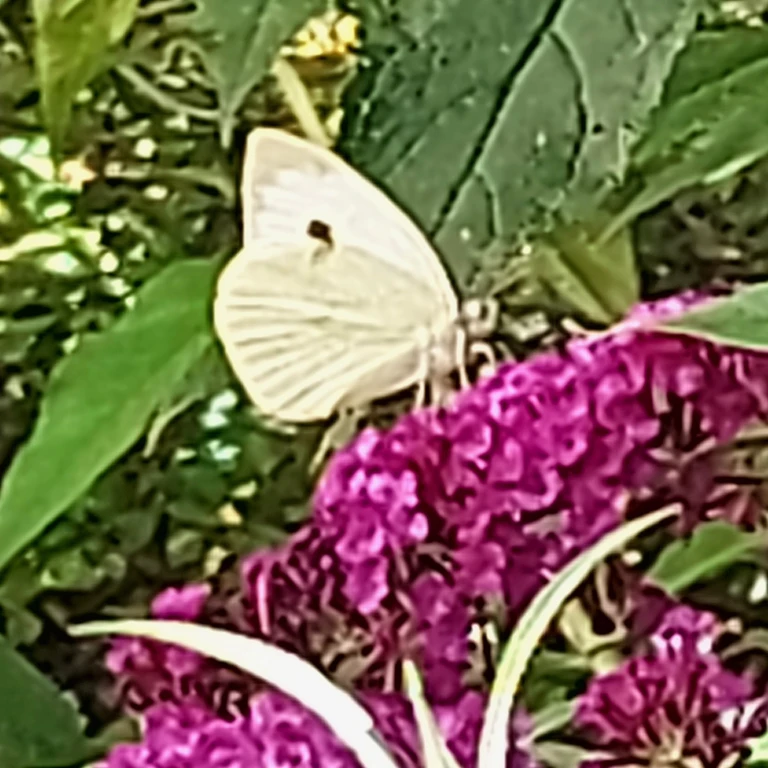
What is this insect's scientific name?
Pieris brassicae
